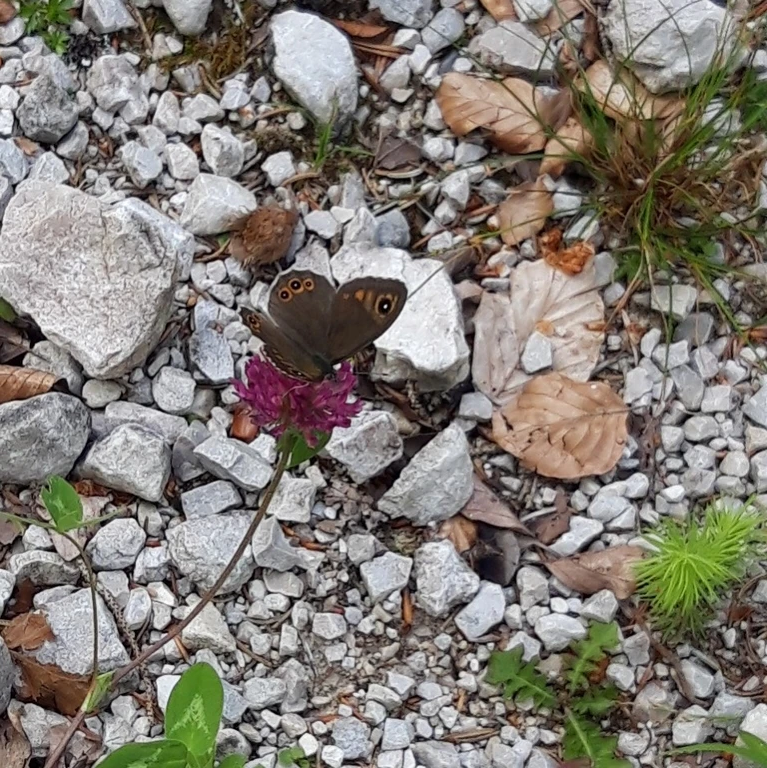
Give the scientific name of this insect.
Lasiommata maera (also Pararge maera)
